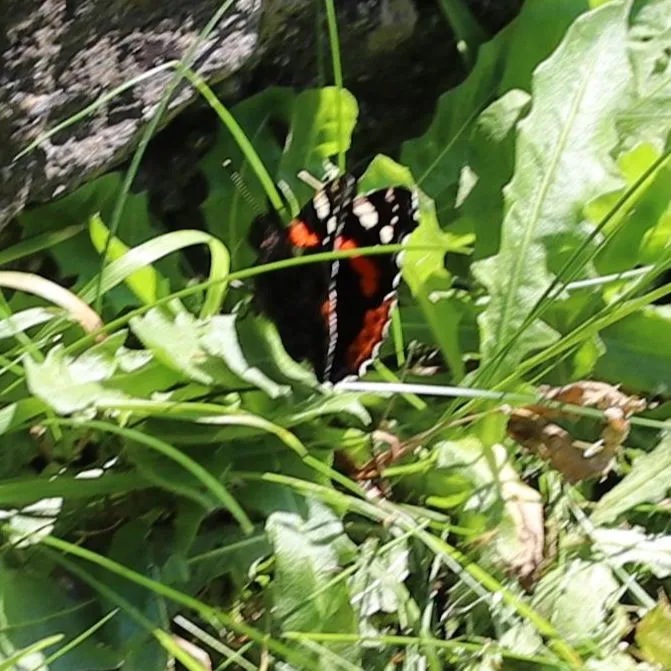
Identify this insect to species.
Vanessa atalanta
